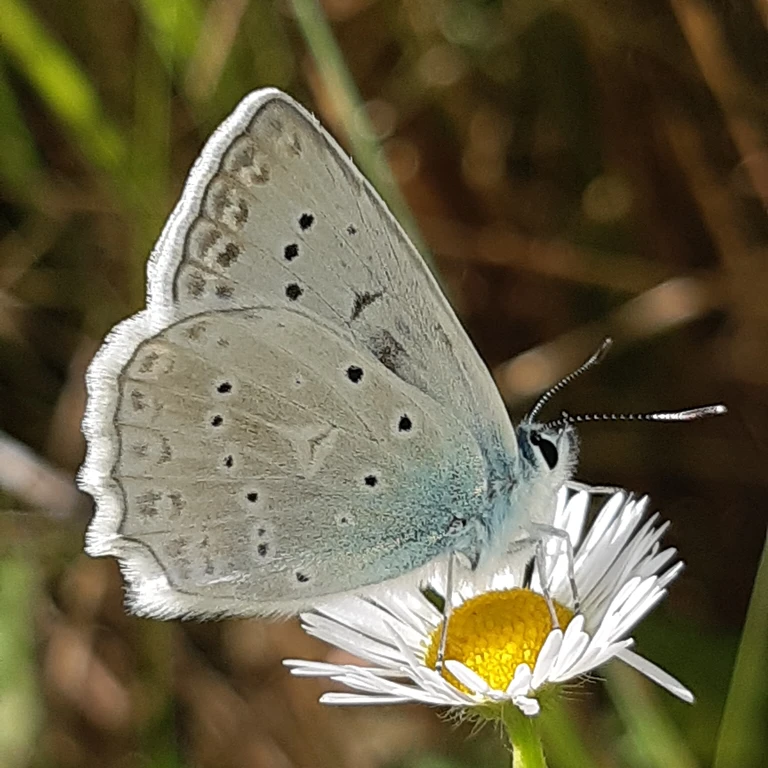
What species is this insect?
Polyommatus daphnis
